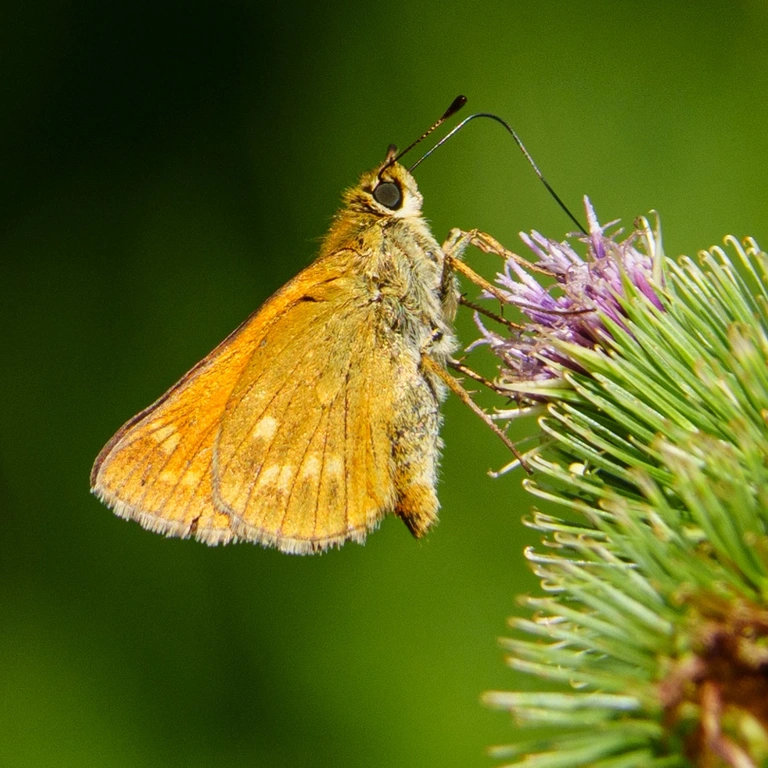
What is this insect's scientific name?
Ochlodes sylvanus (also Ochlodes venata)
